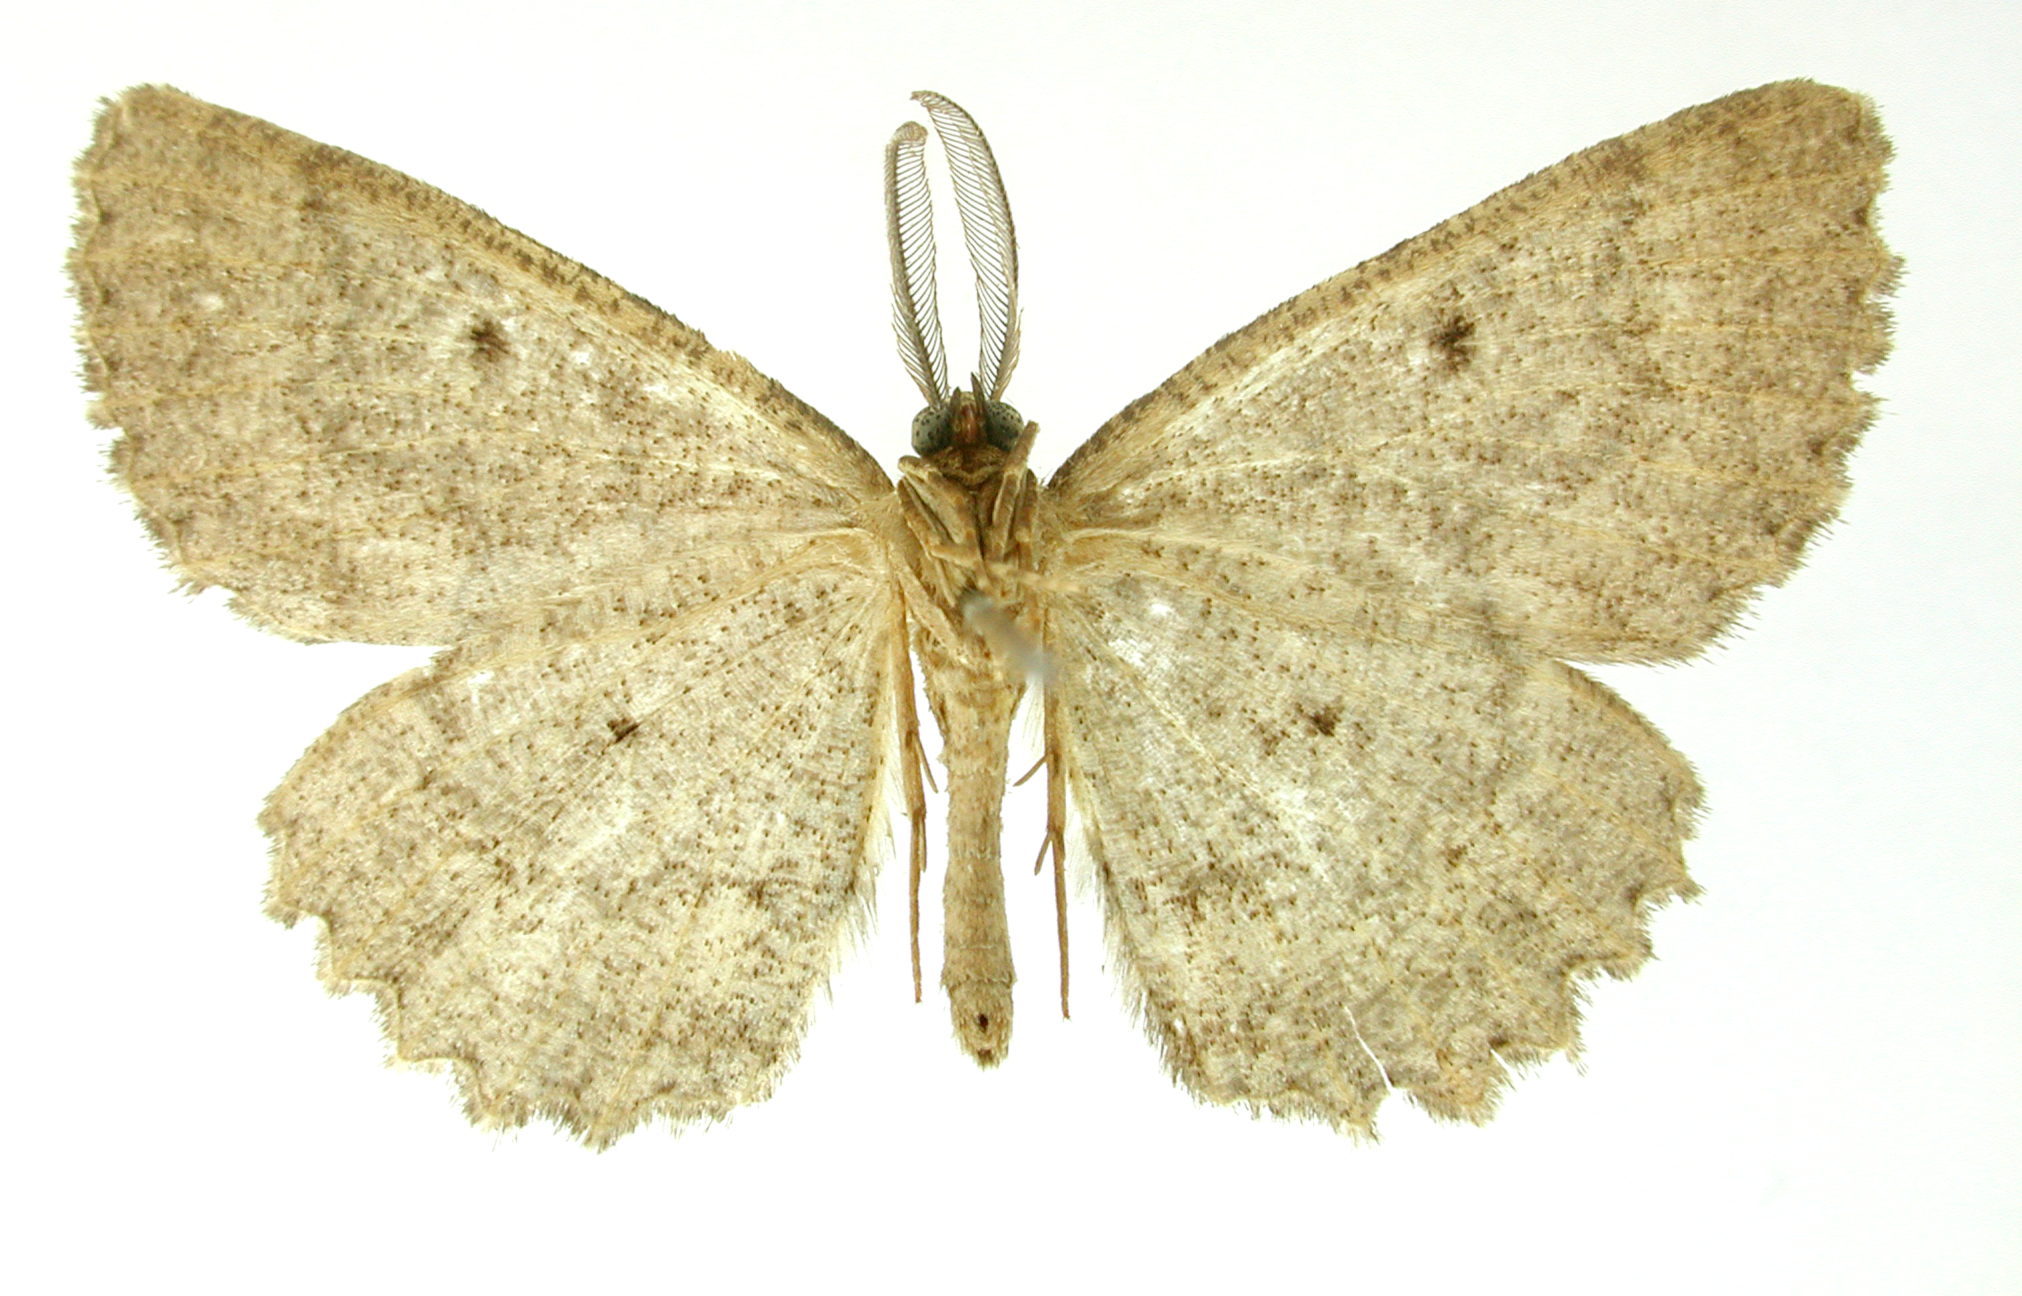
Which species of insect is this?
Nesalcis cediopasa
